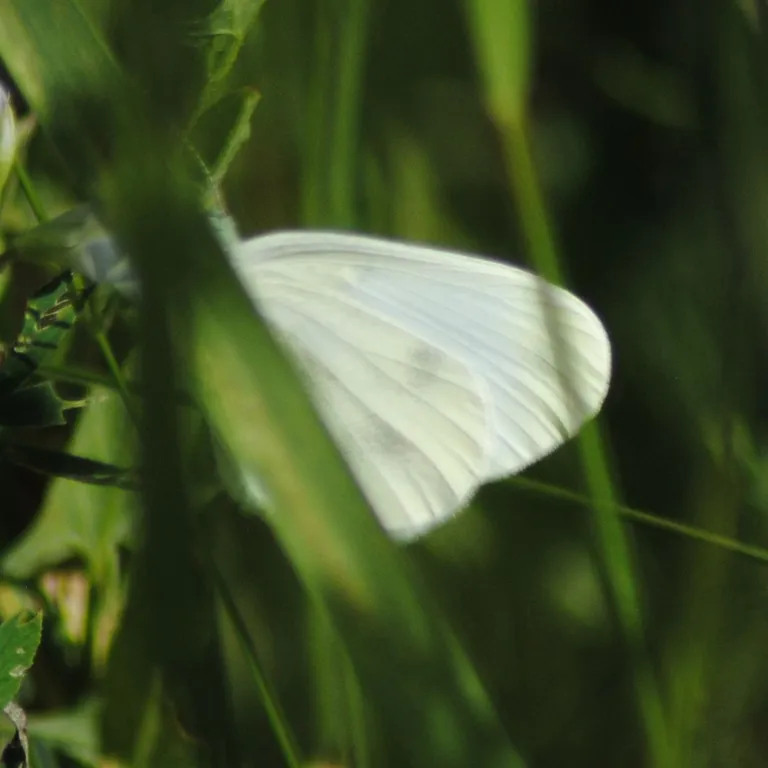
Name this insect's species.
Leptidea sinapis/juvernica
